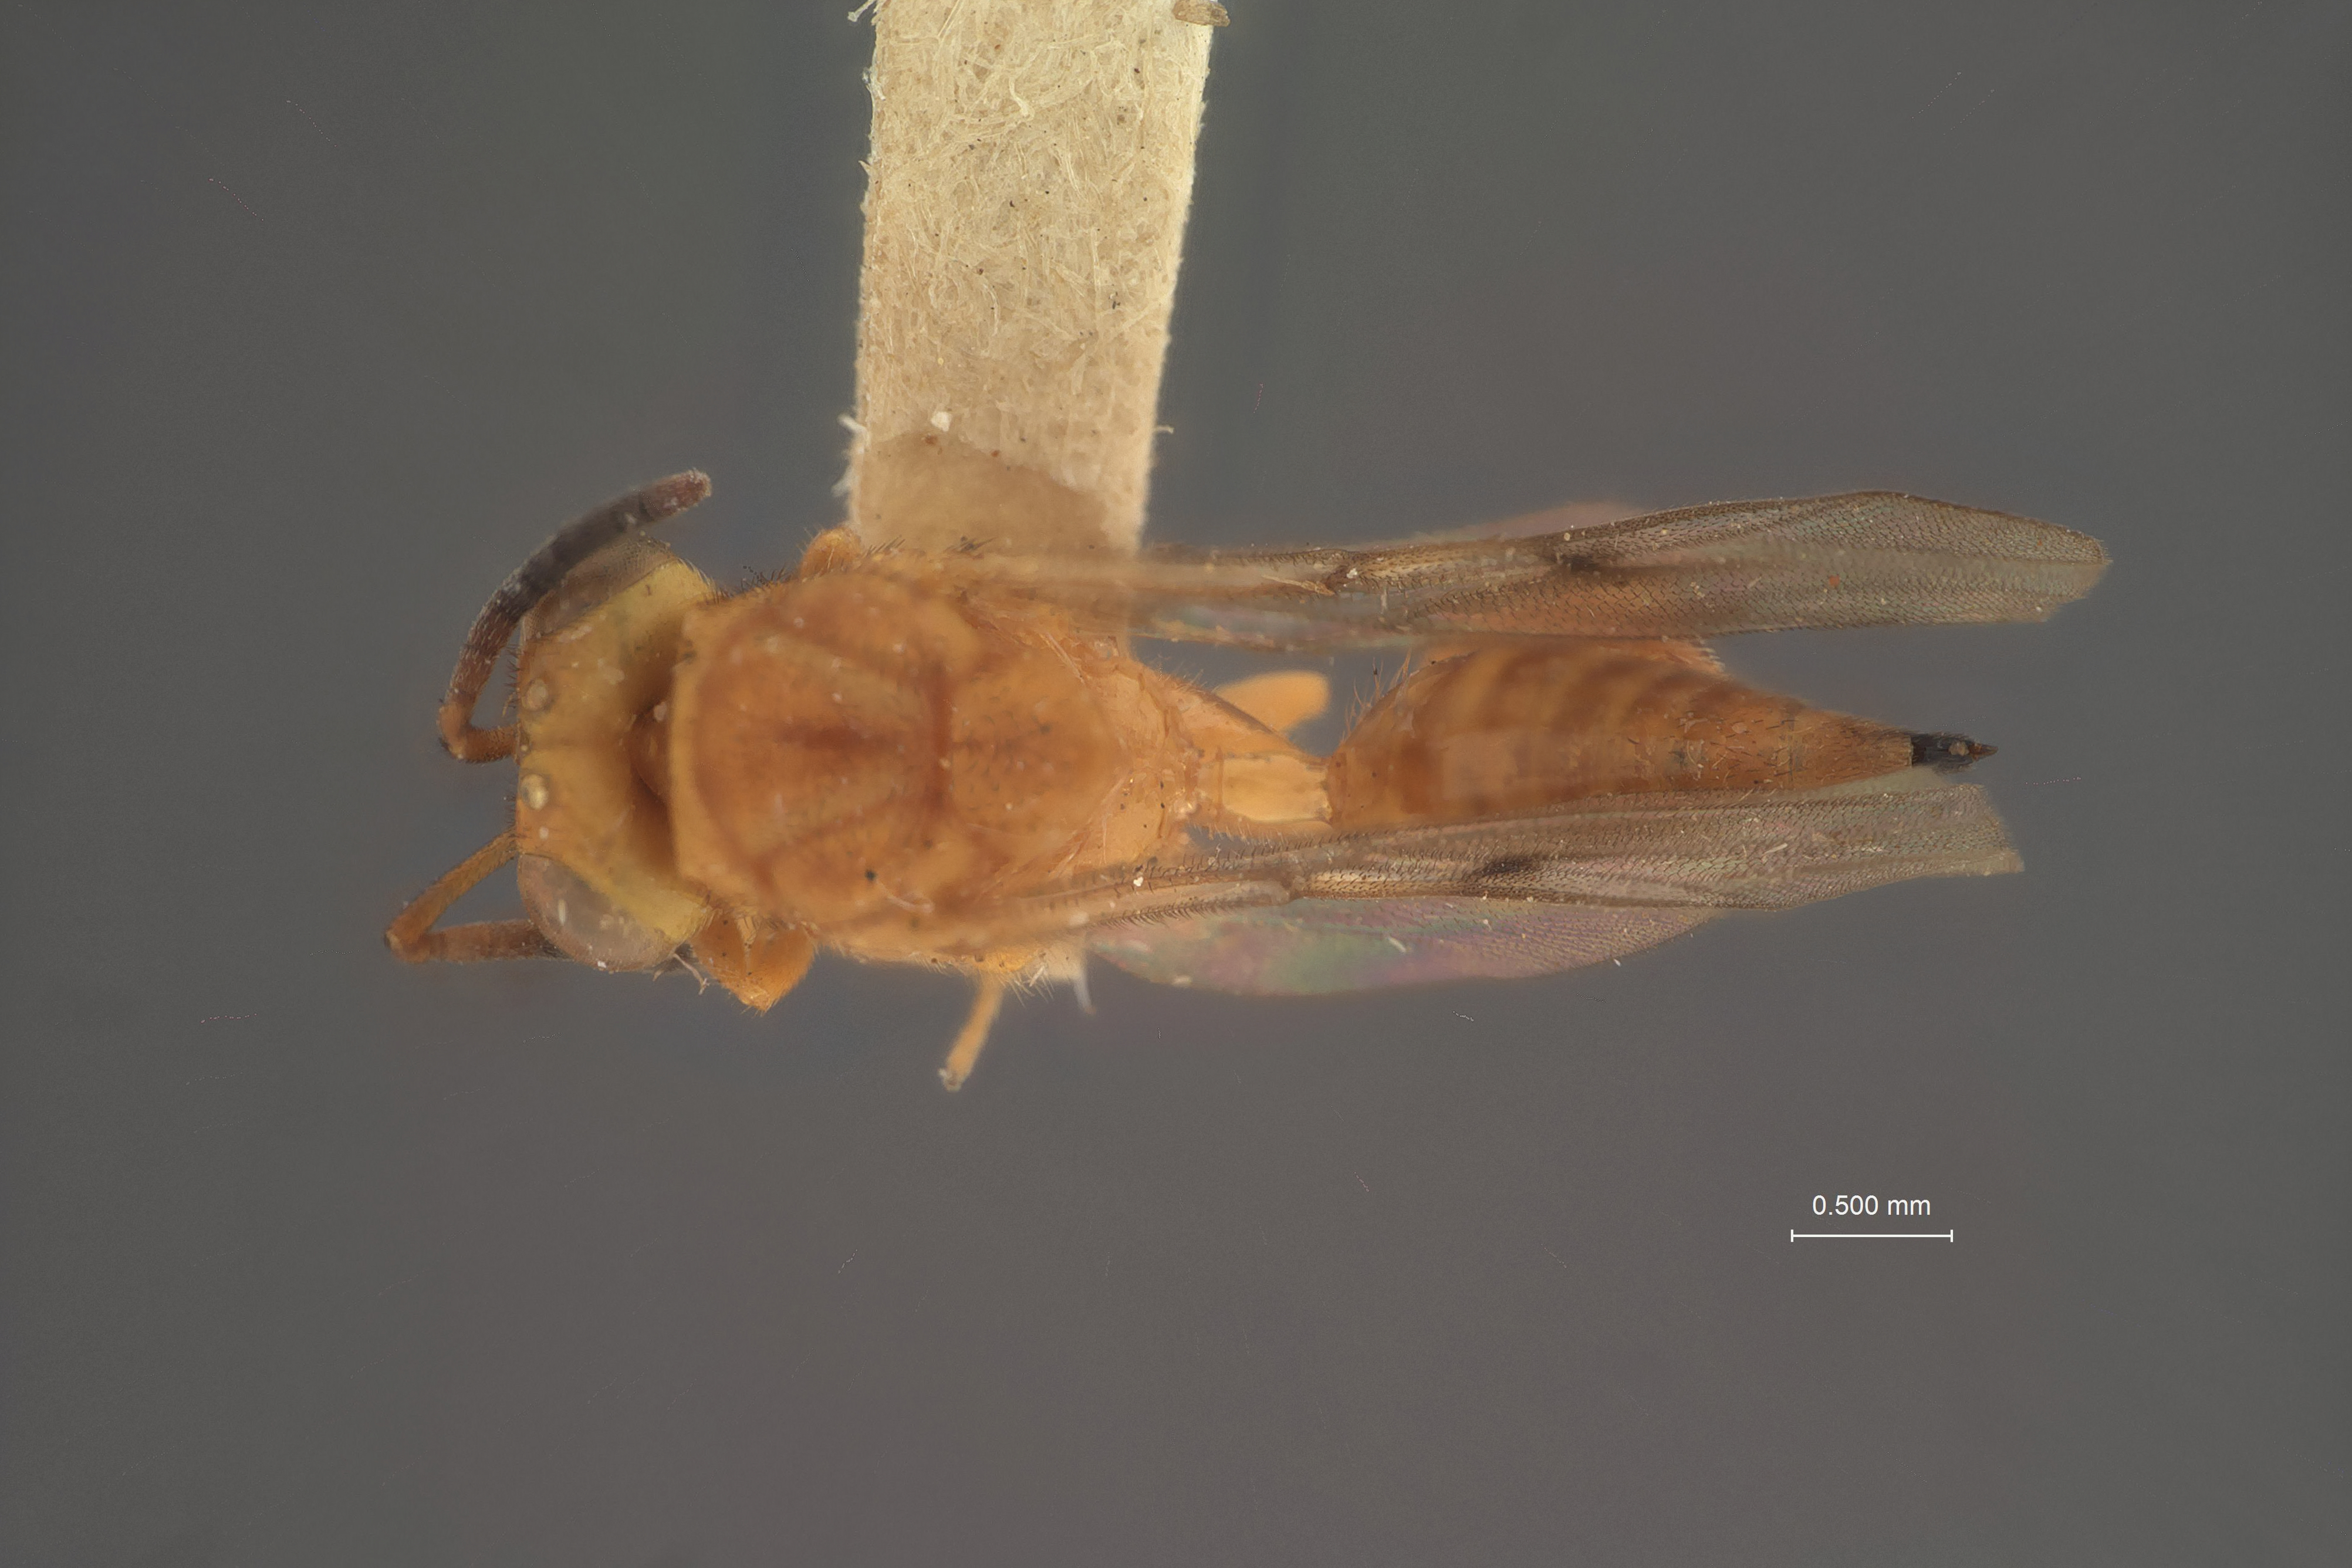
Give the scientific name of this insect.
Conura segoviae
